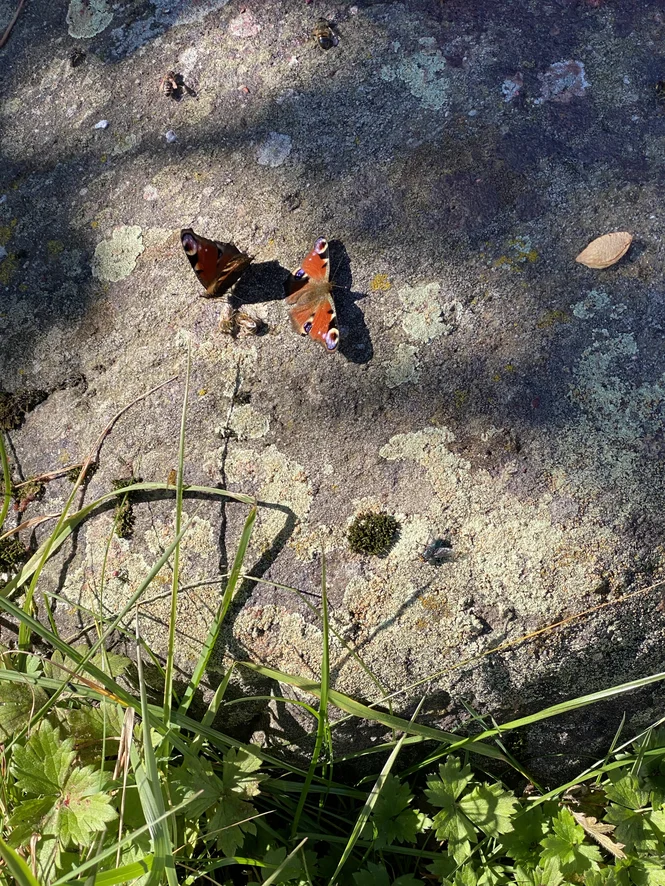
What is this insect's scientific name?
Aglais io
